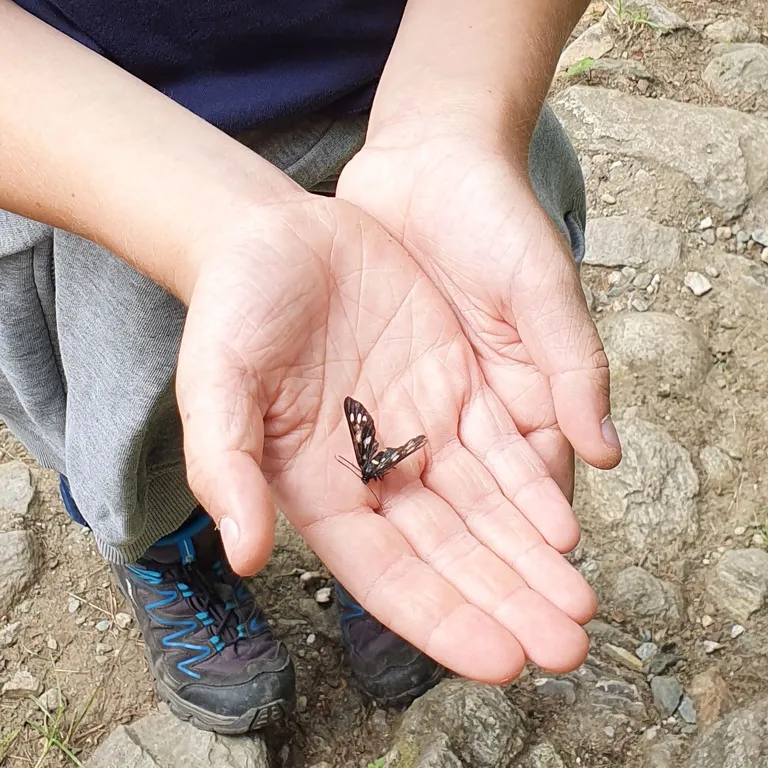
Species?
Amata phegea
